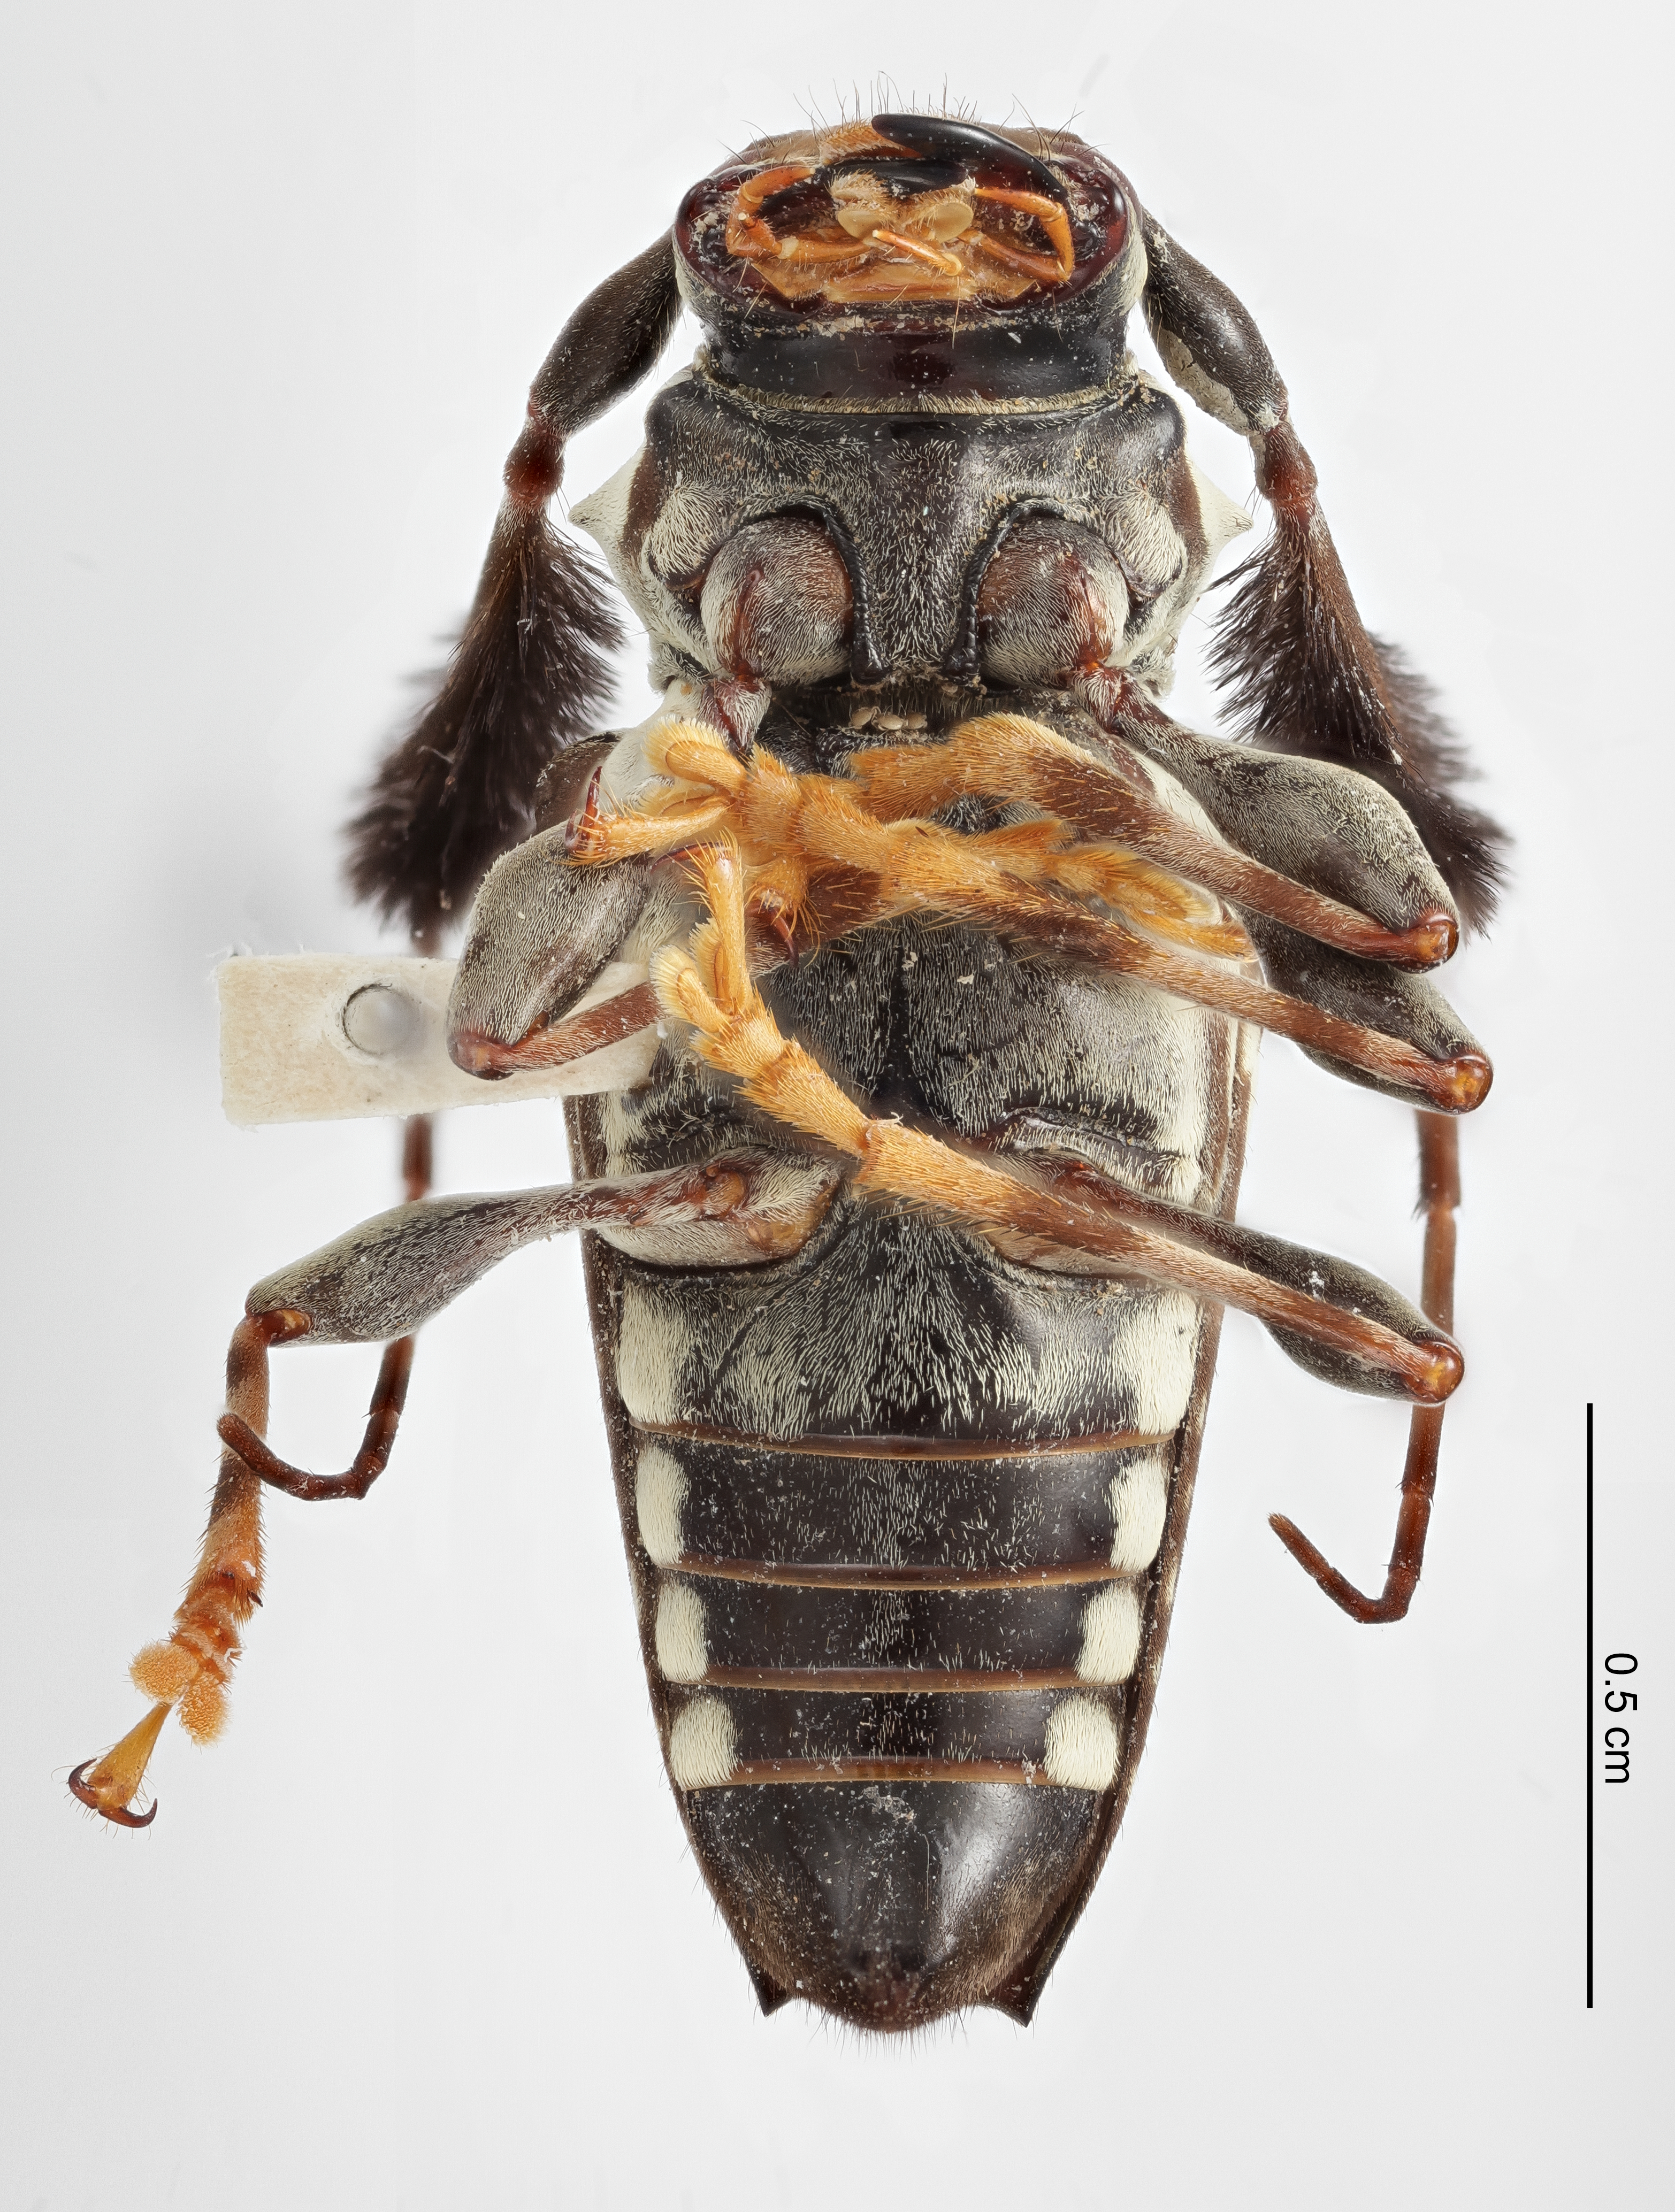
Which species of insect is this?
Discopus comes
